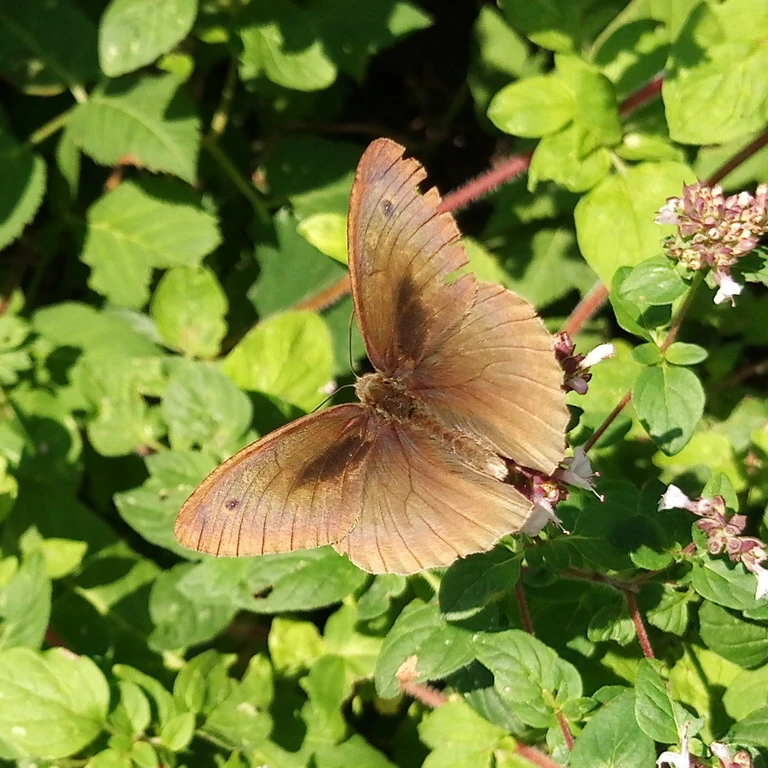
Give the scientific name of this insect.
Maniola jurtina
